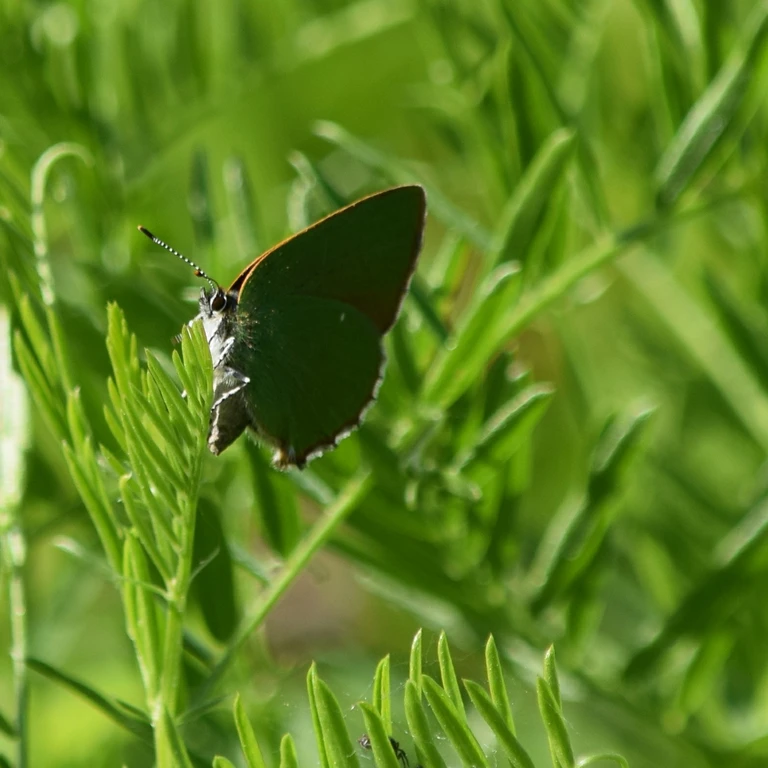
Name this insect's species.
Callophrys rubi
